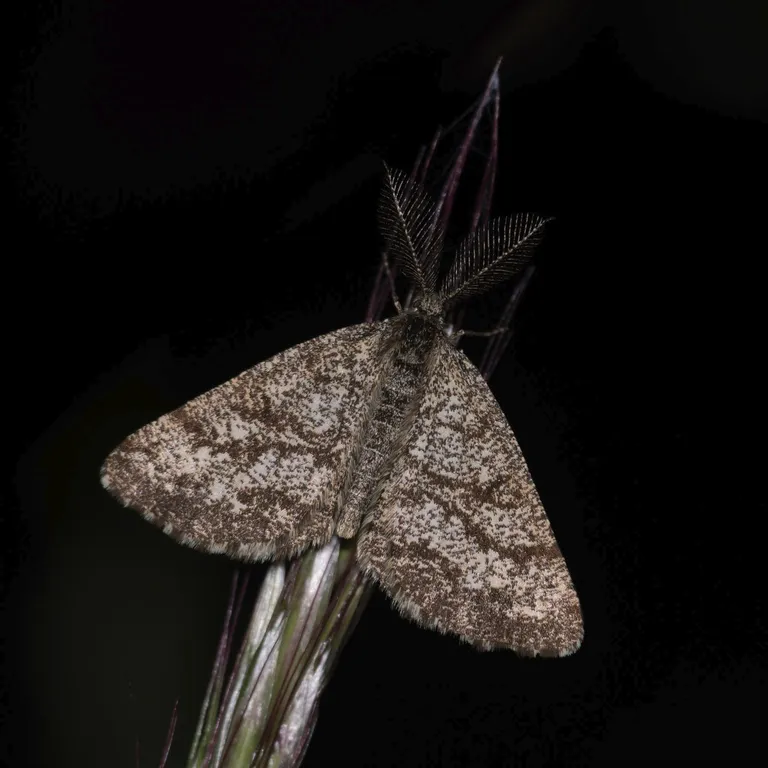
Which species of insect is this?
Ematurga atomaria
